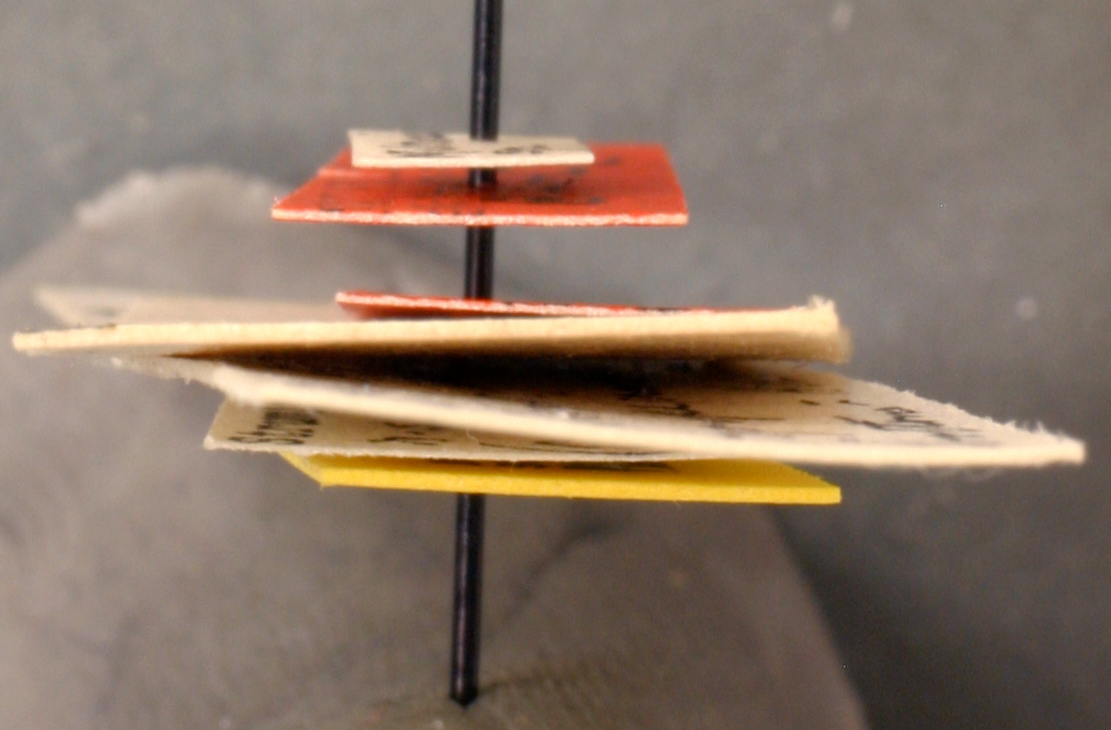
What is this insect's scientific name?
Strumigenys laevipleura
